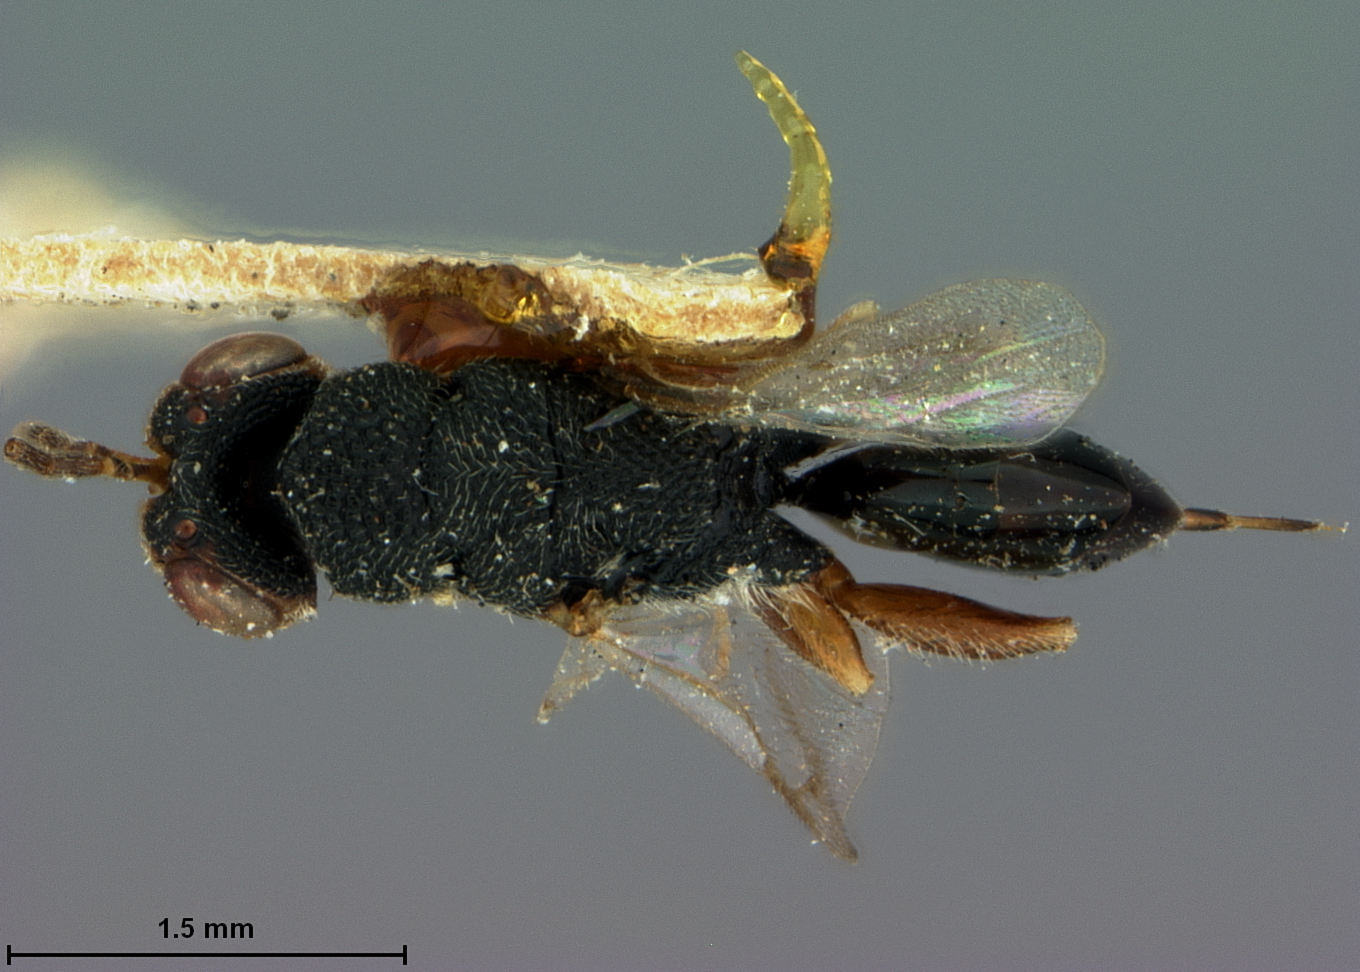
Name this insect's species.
Eurytoma agrili
